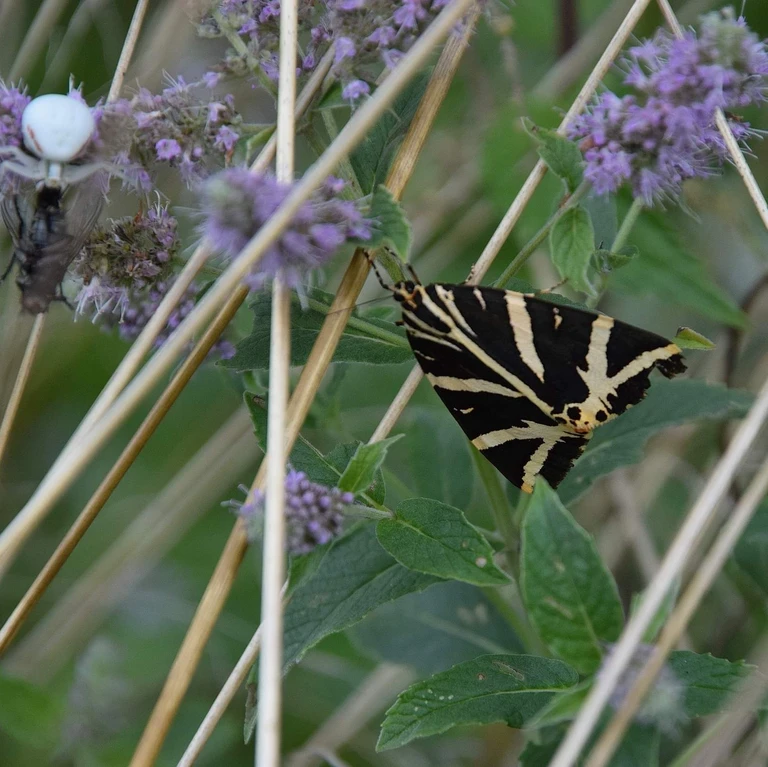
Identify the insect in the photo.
Euplagia quadripunctaria
